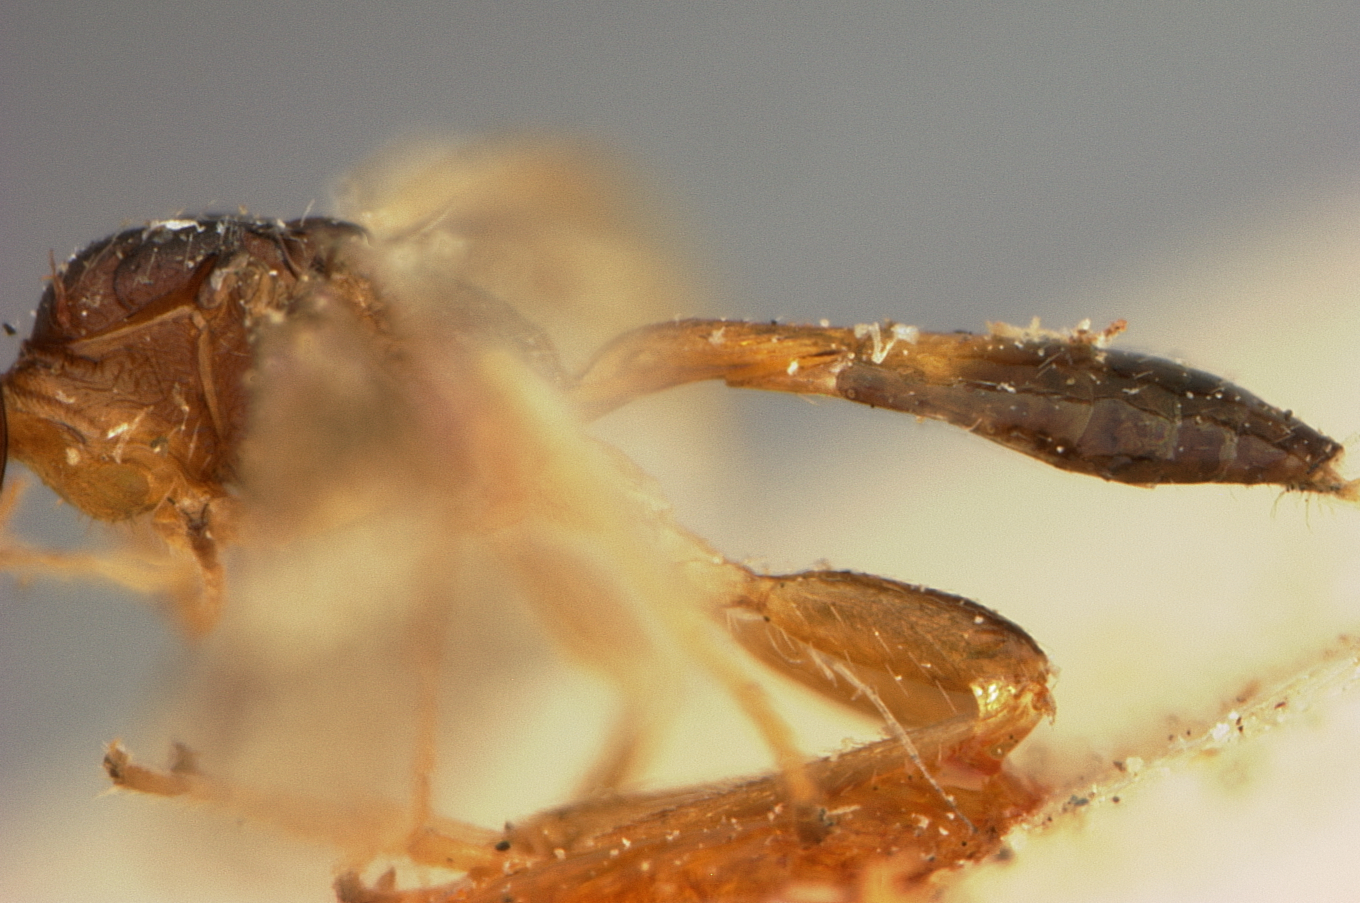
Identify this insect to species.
Spathius claripennis
